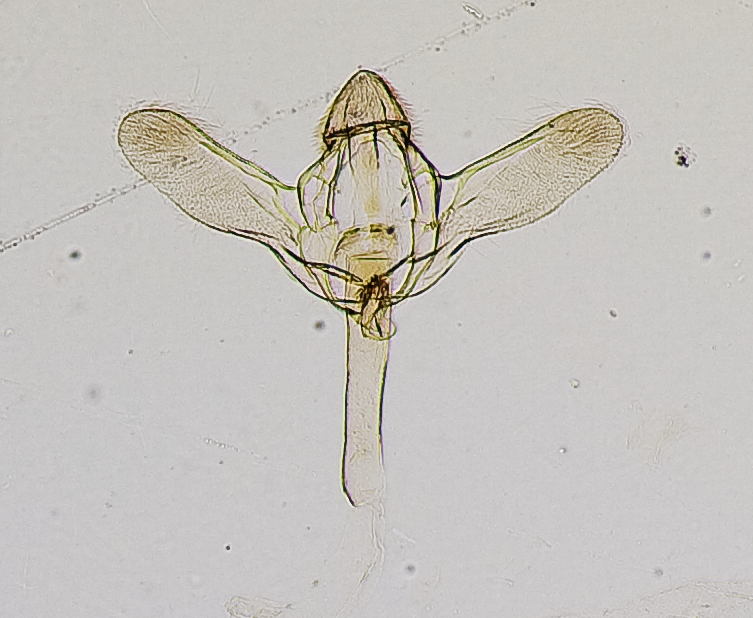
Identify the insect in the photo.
Macrotheca unipuncta
